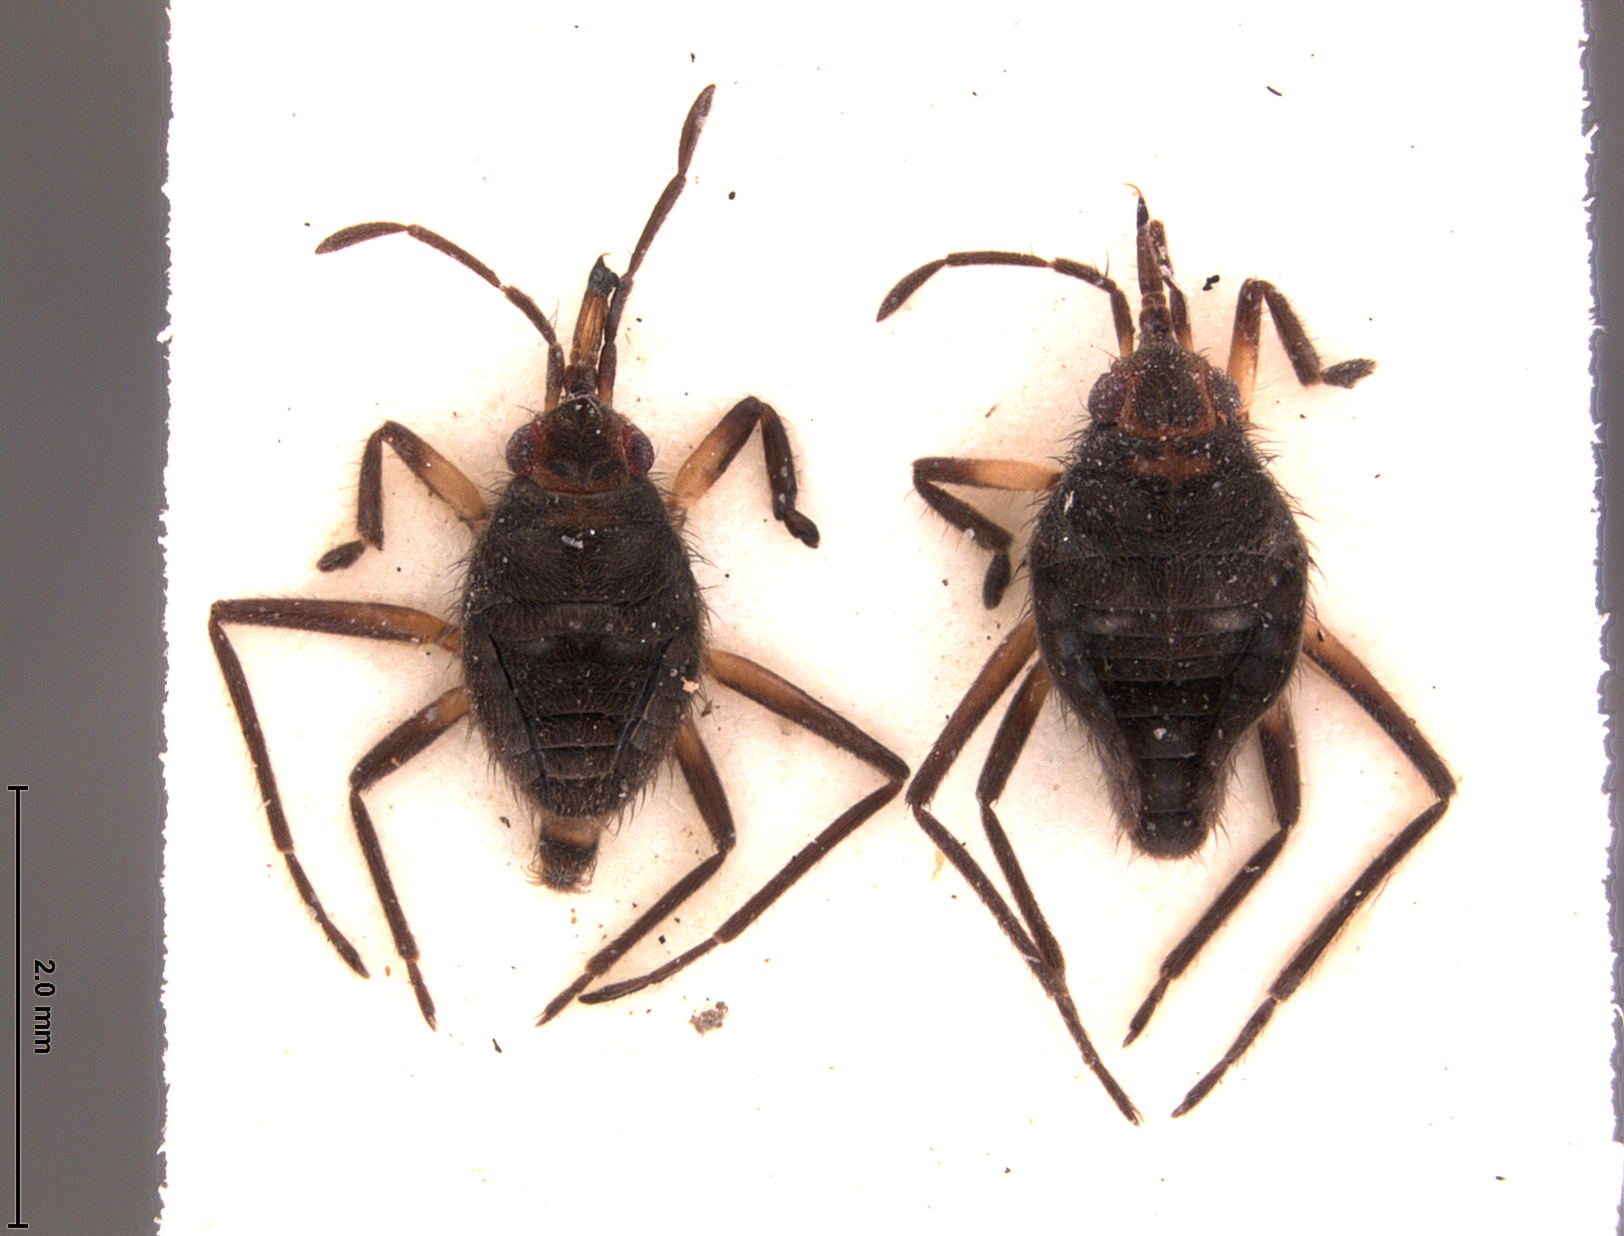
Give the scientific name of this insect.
Husseyella halophila
